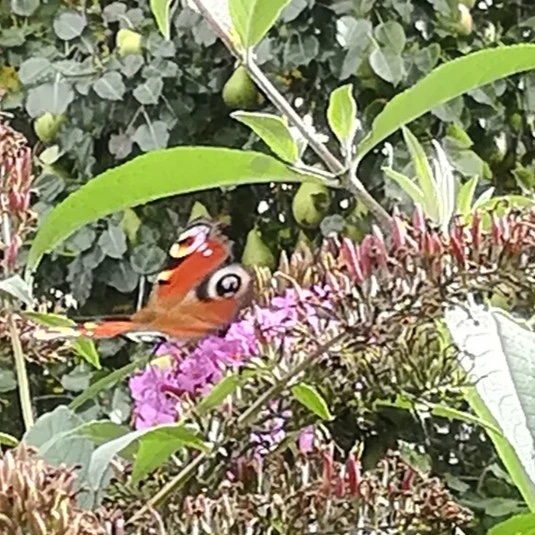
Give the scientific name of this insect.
Aglais io
